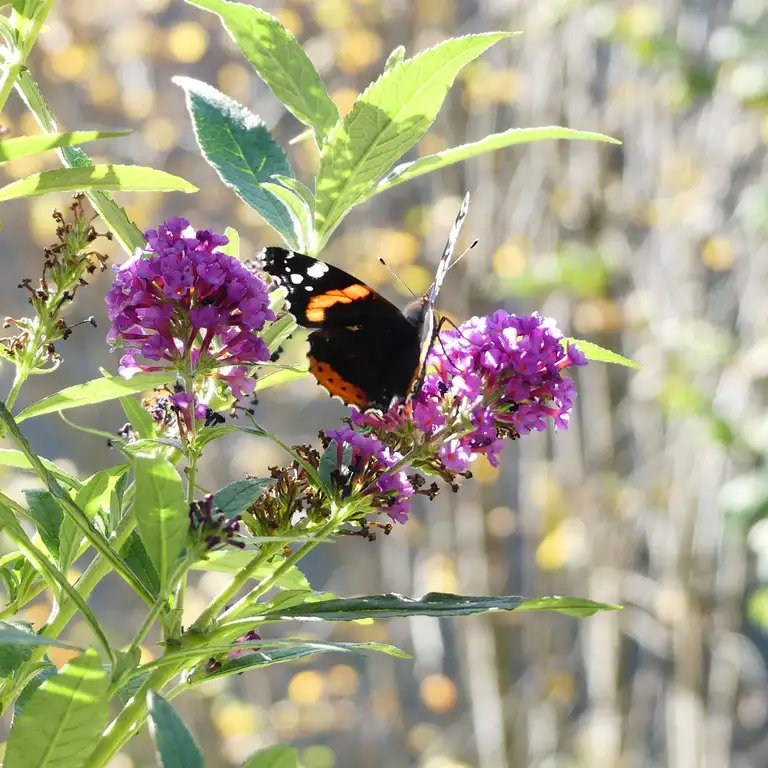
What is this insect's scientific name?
Vanessa atalanta
